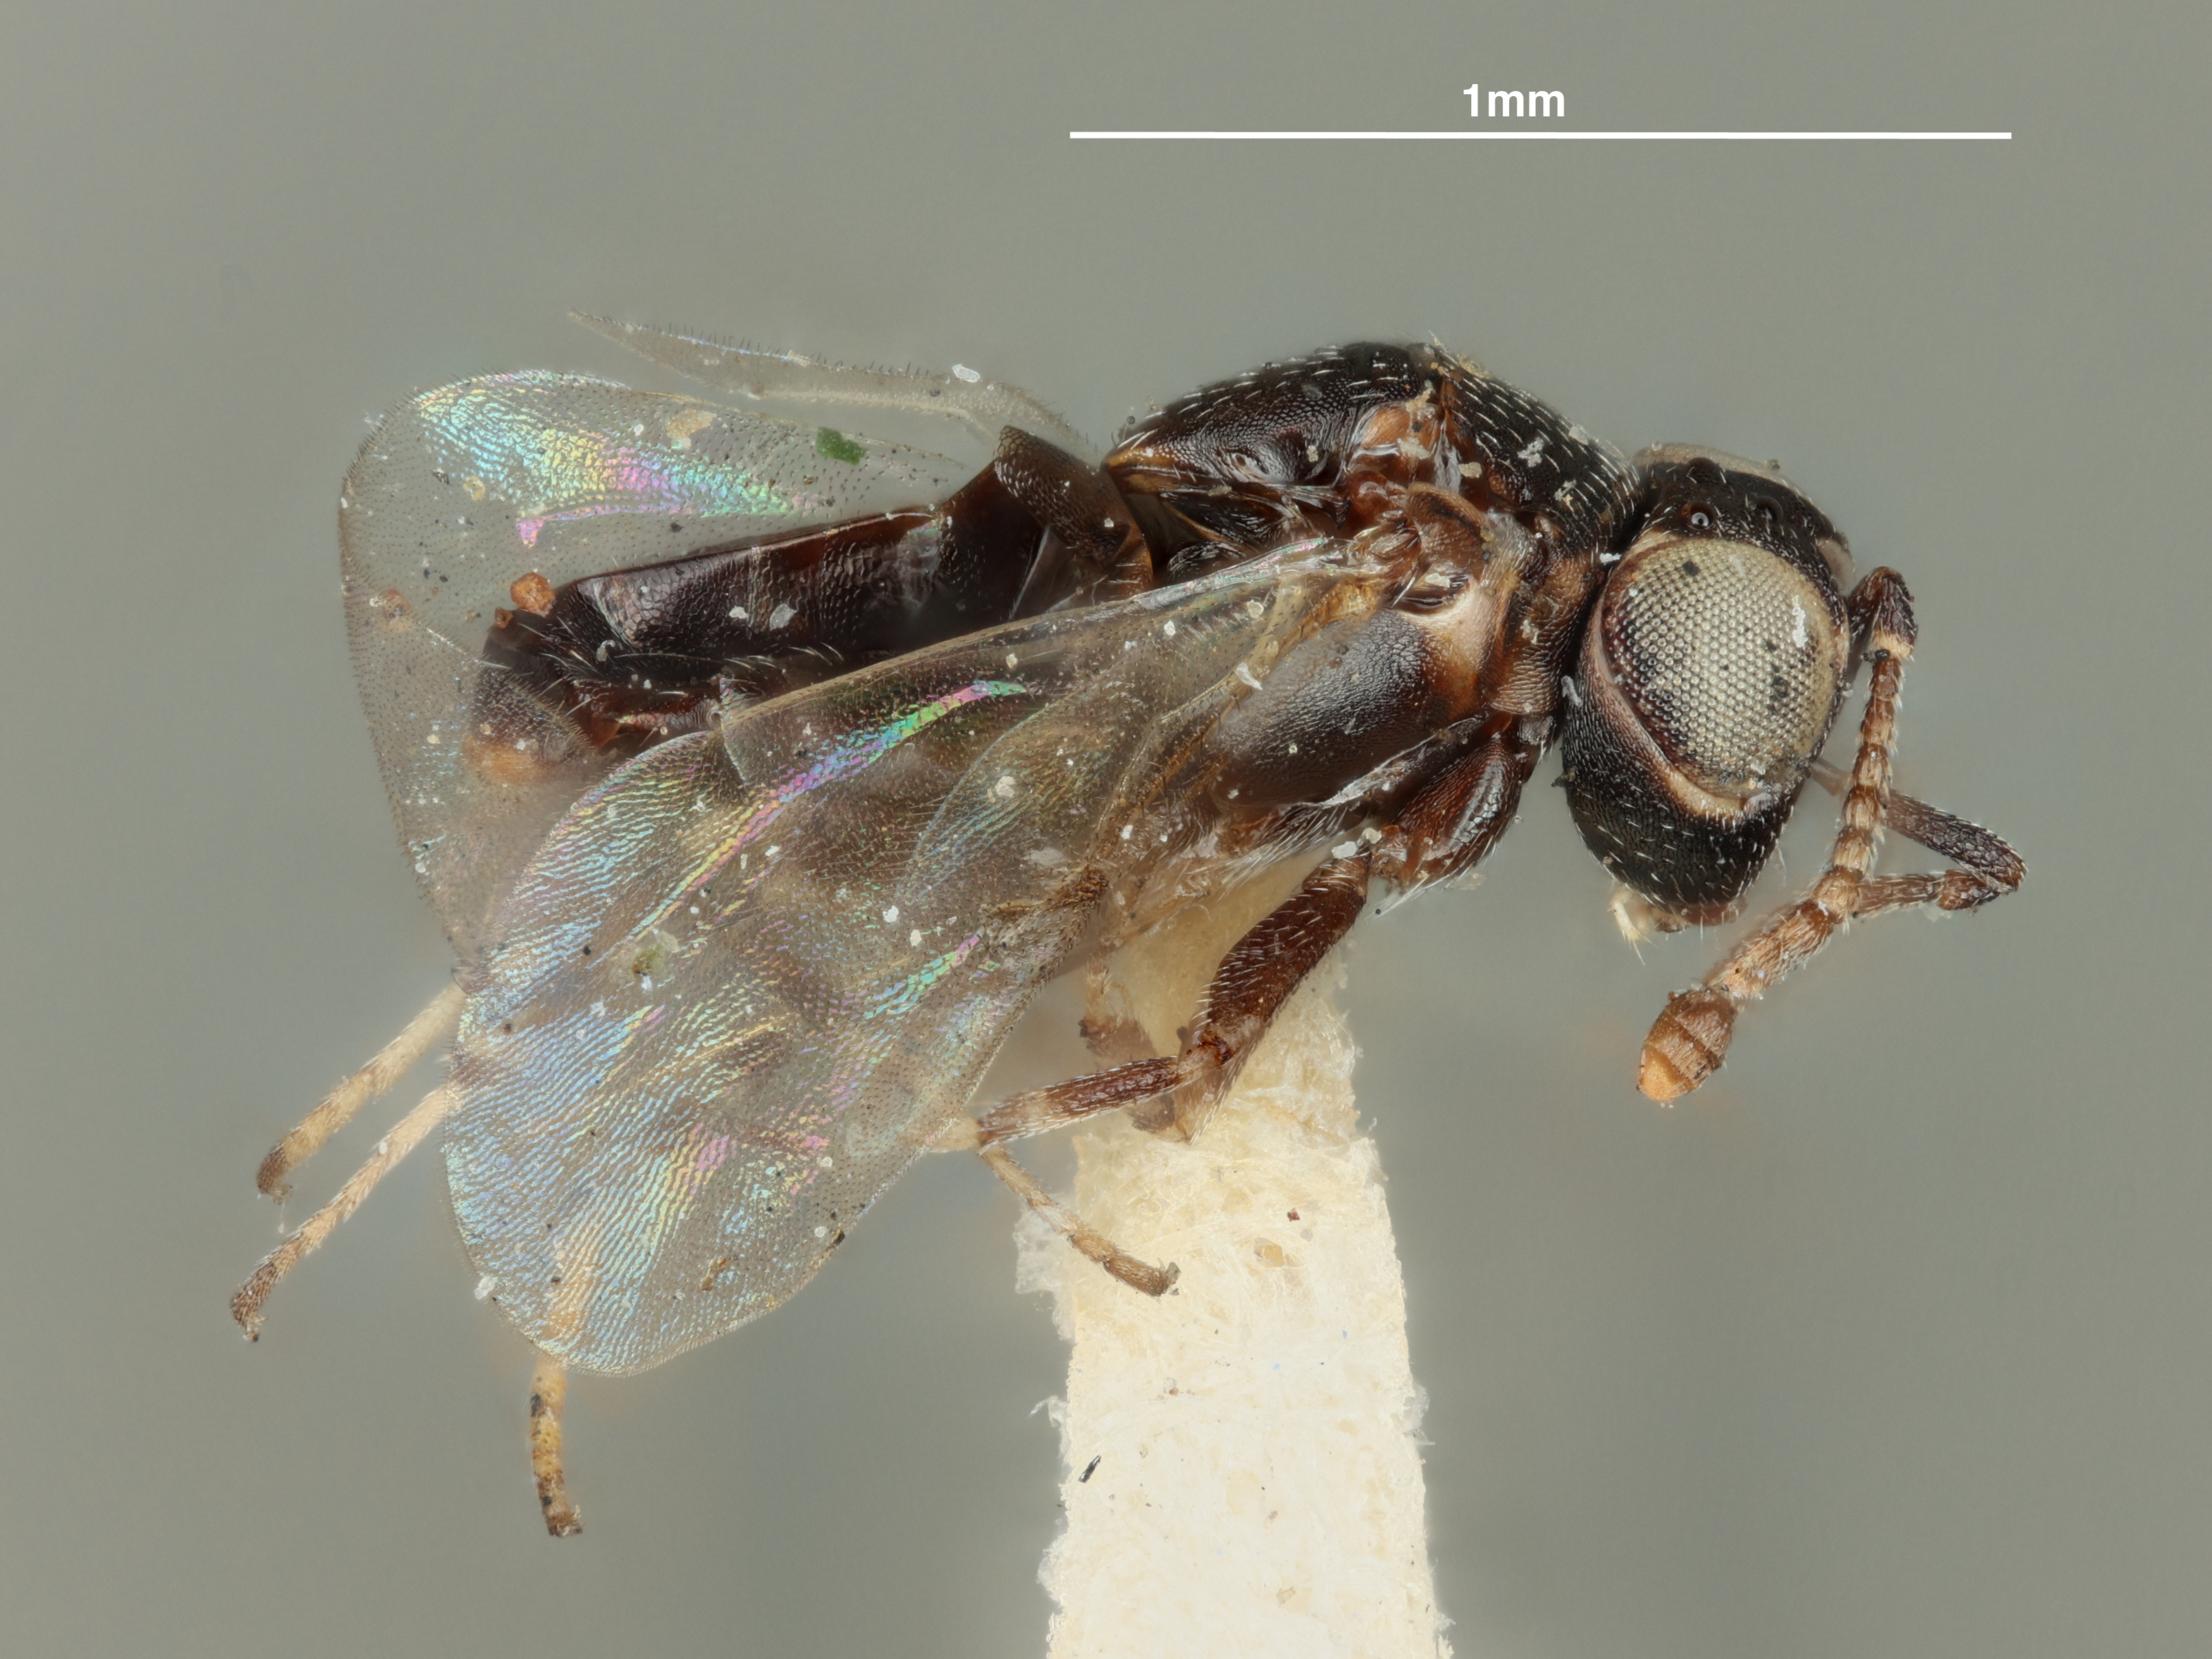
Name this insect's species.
Tachardiobius nigricans
